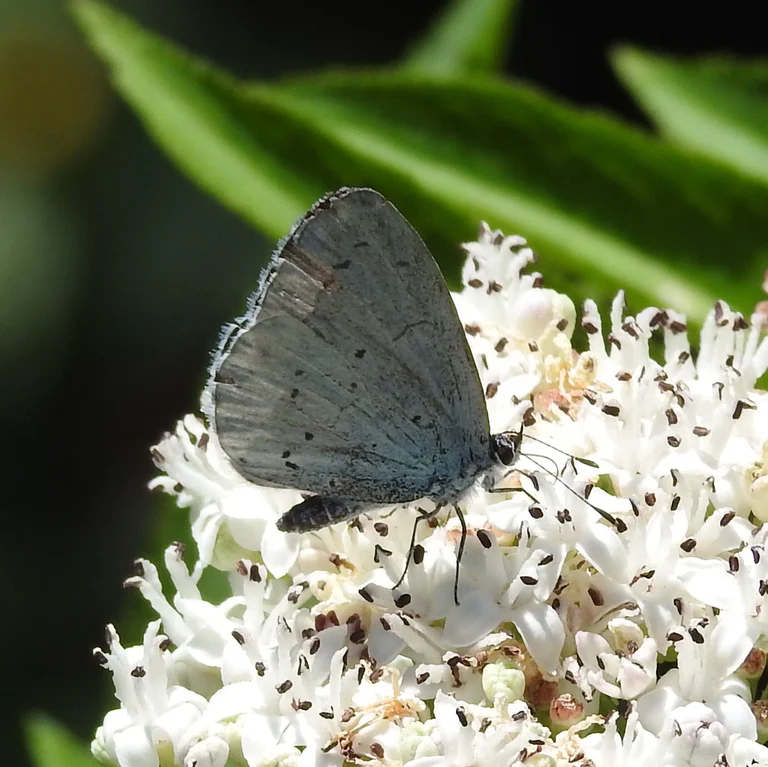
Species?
Celastrina argiolus
